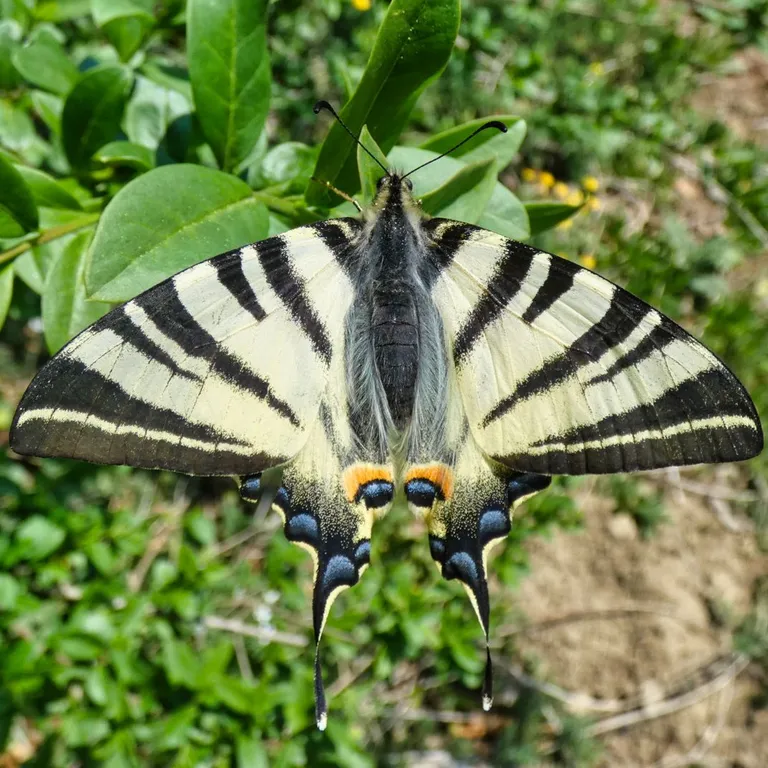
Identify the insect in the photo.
Iphiclides podalirius
